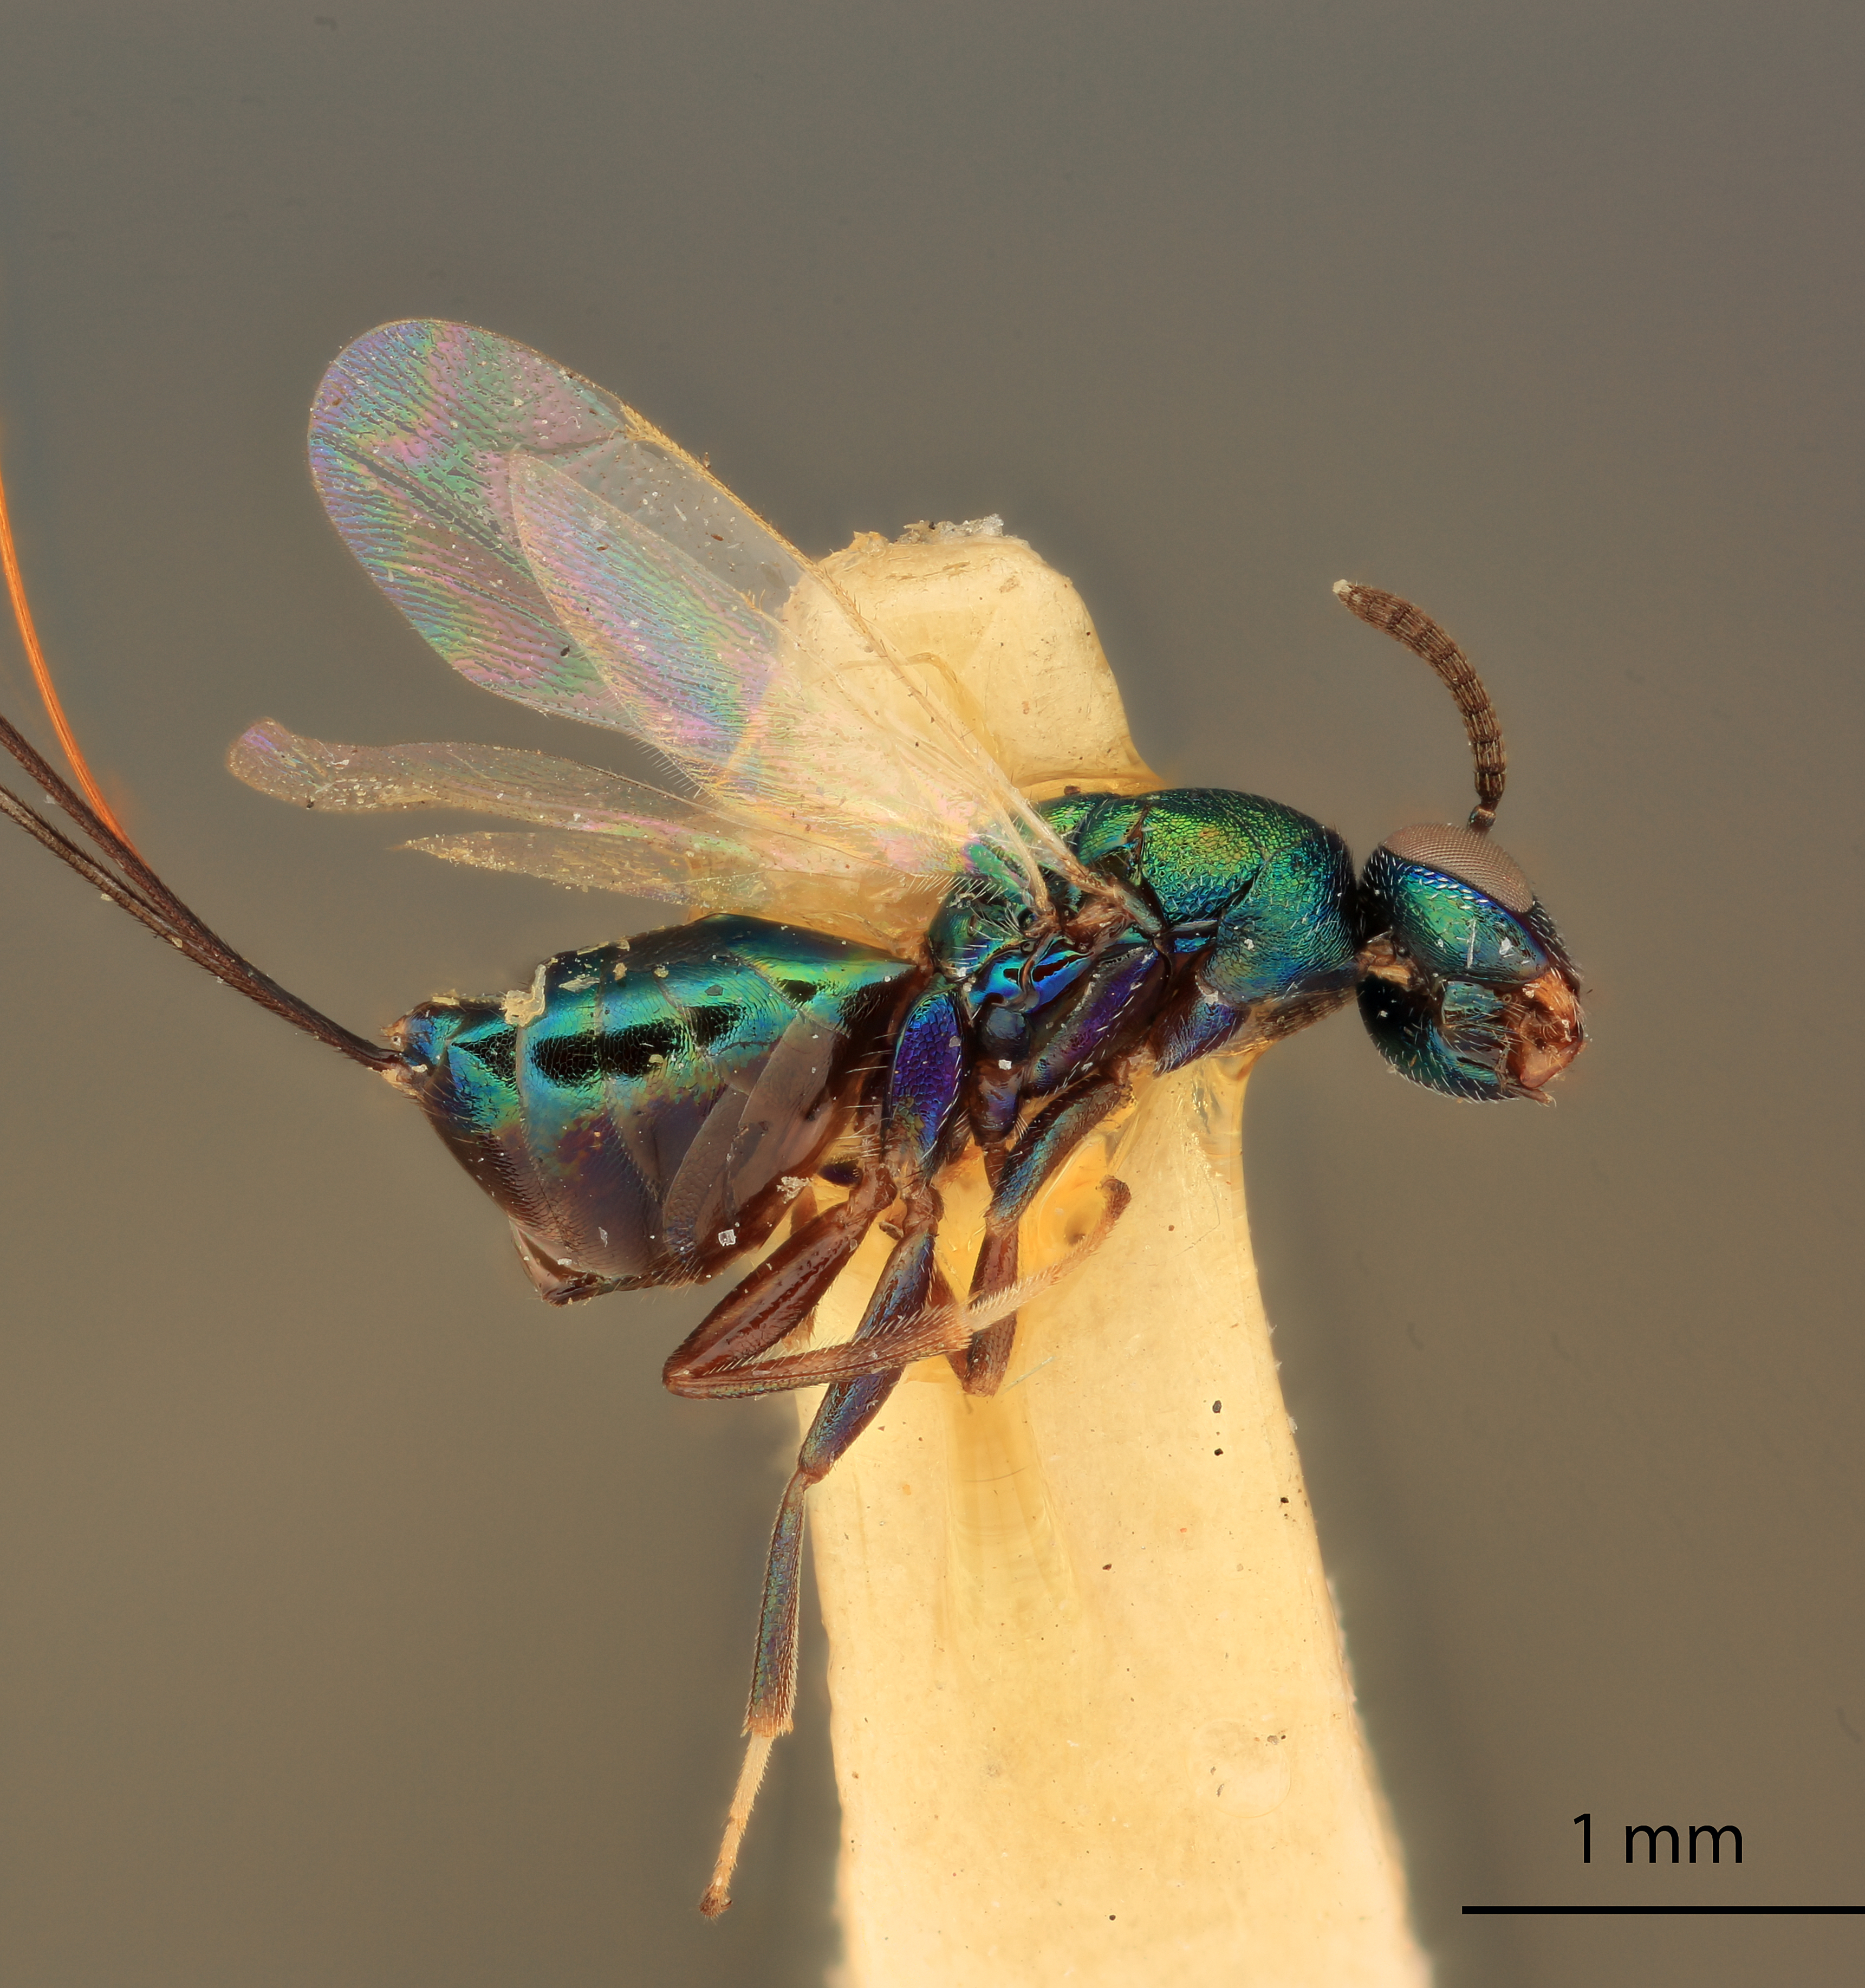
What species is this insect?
Callimome obscura
